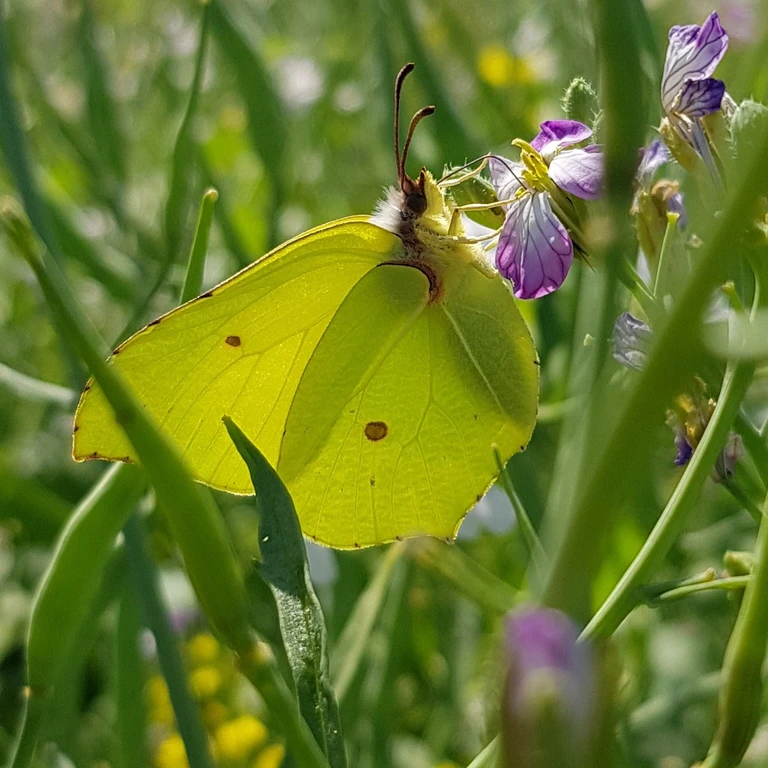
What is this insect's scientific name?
Gonepteryx rhamni
